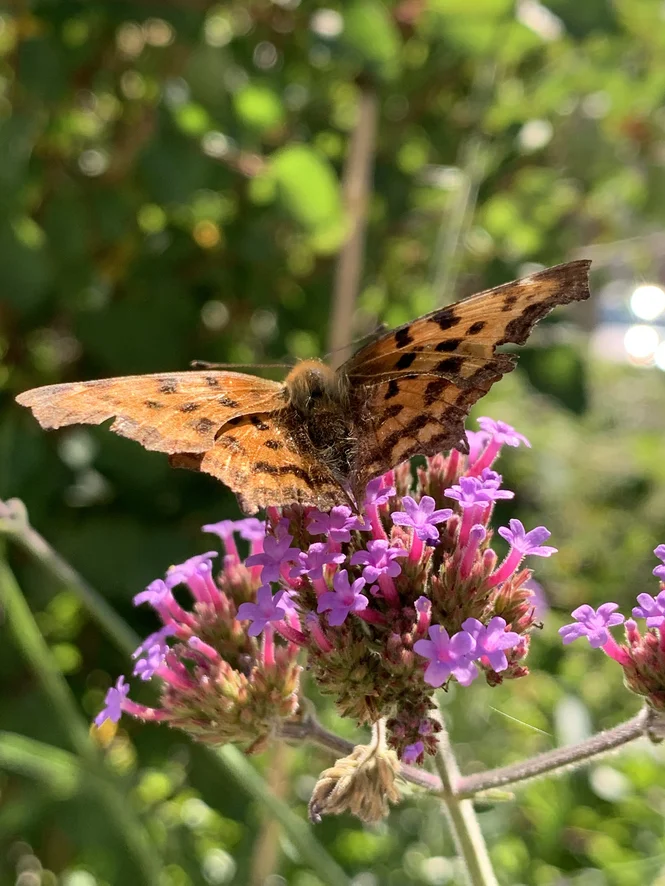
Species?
Polygonia c-album
